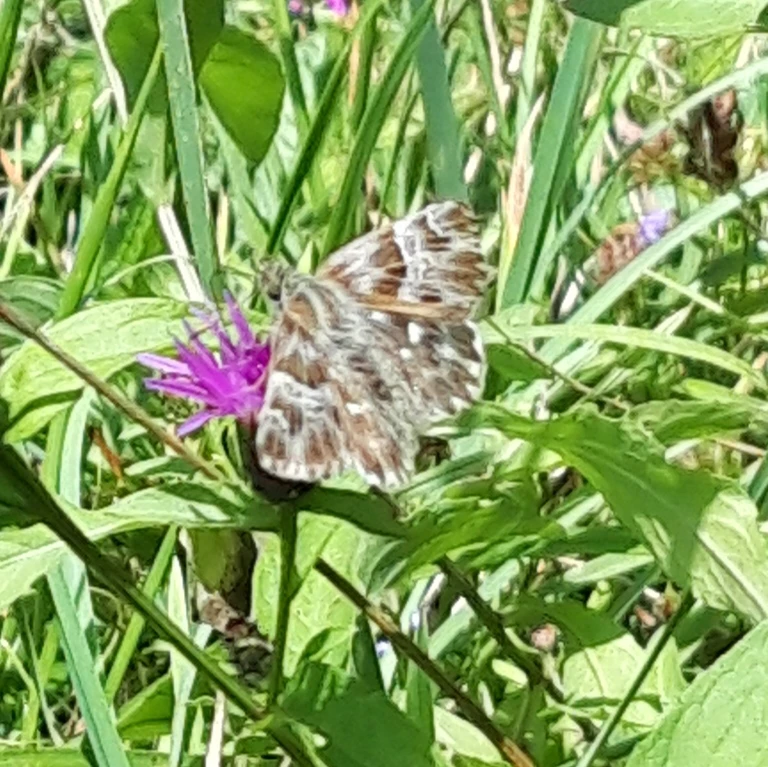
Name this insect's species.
Muschampia floccifera (also Carcharodus floccifera)
